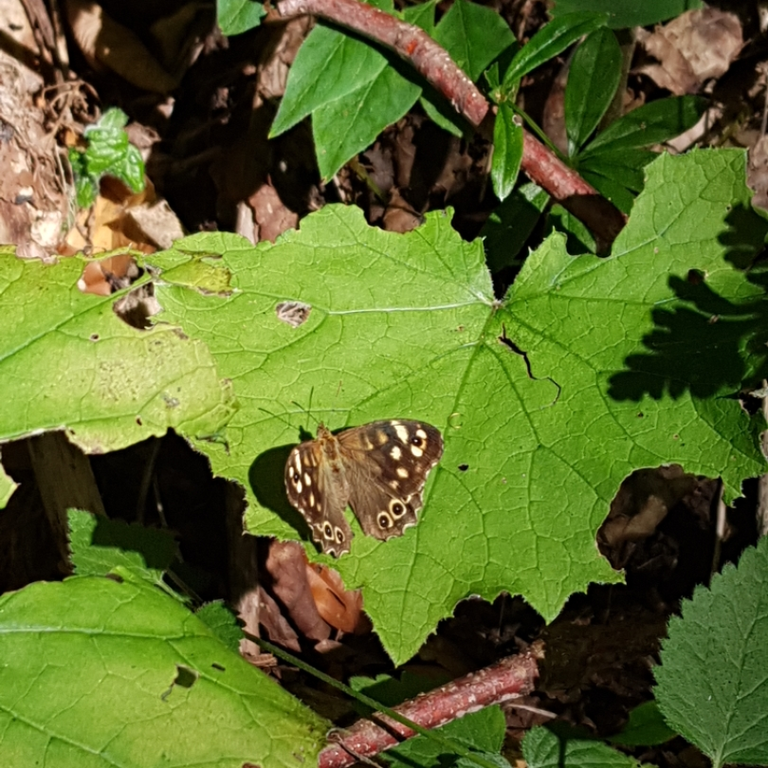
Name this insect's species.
Pararge aegeria
